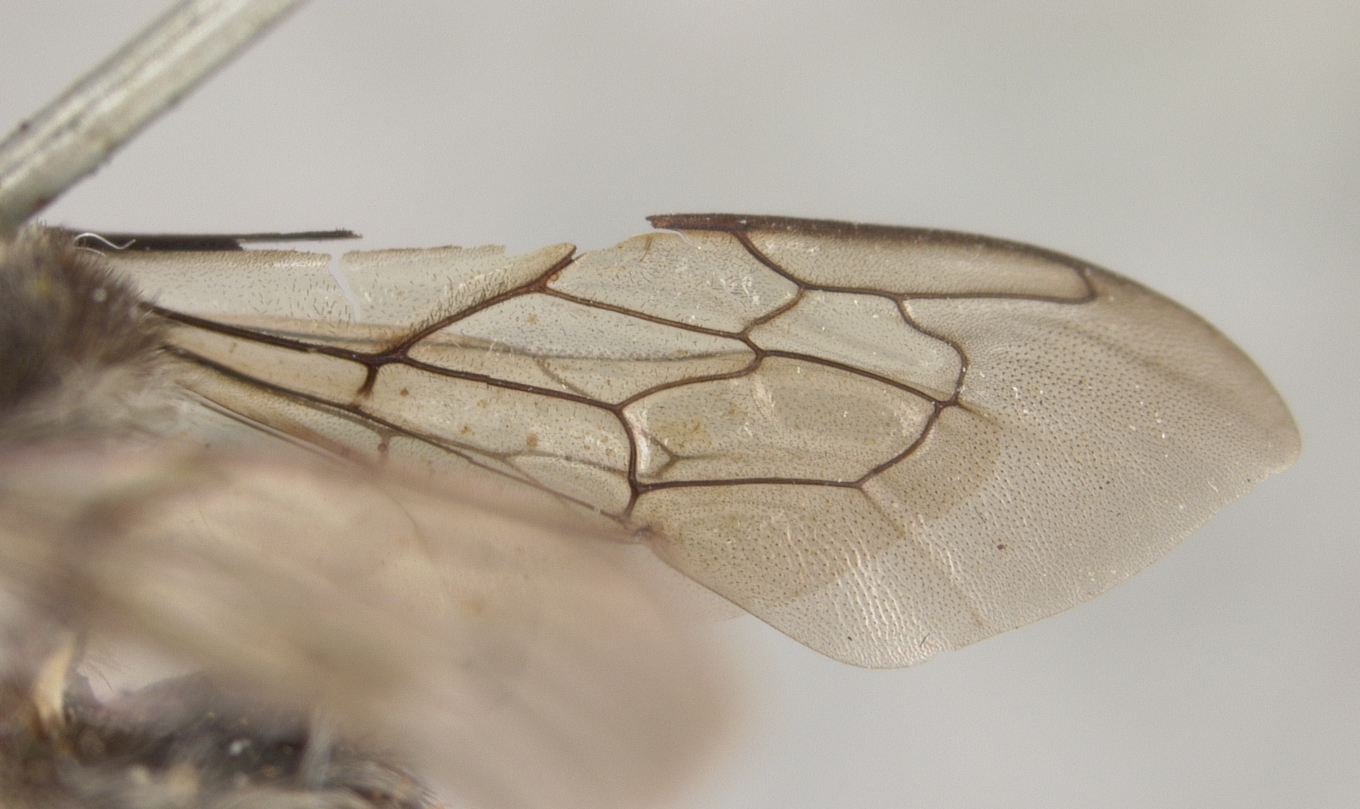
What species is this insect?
Megachile nigrolateralis
